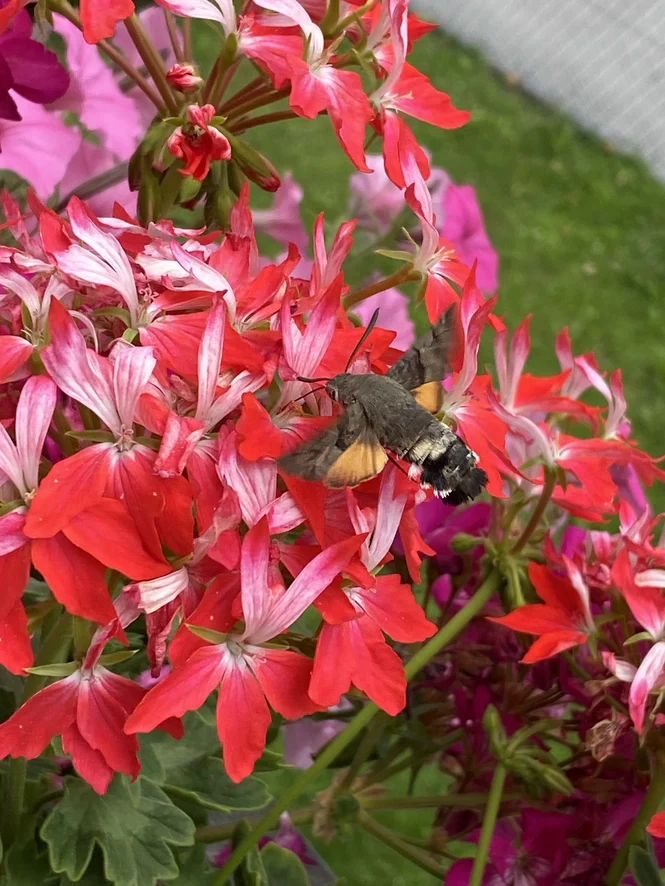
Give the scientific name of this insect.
Macroglossum stellatarum
